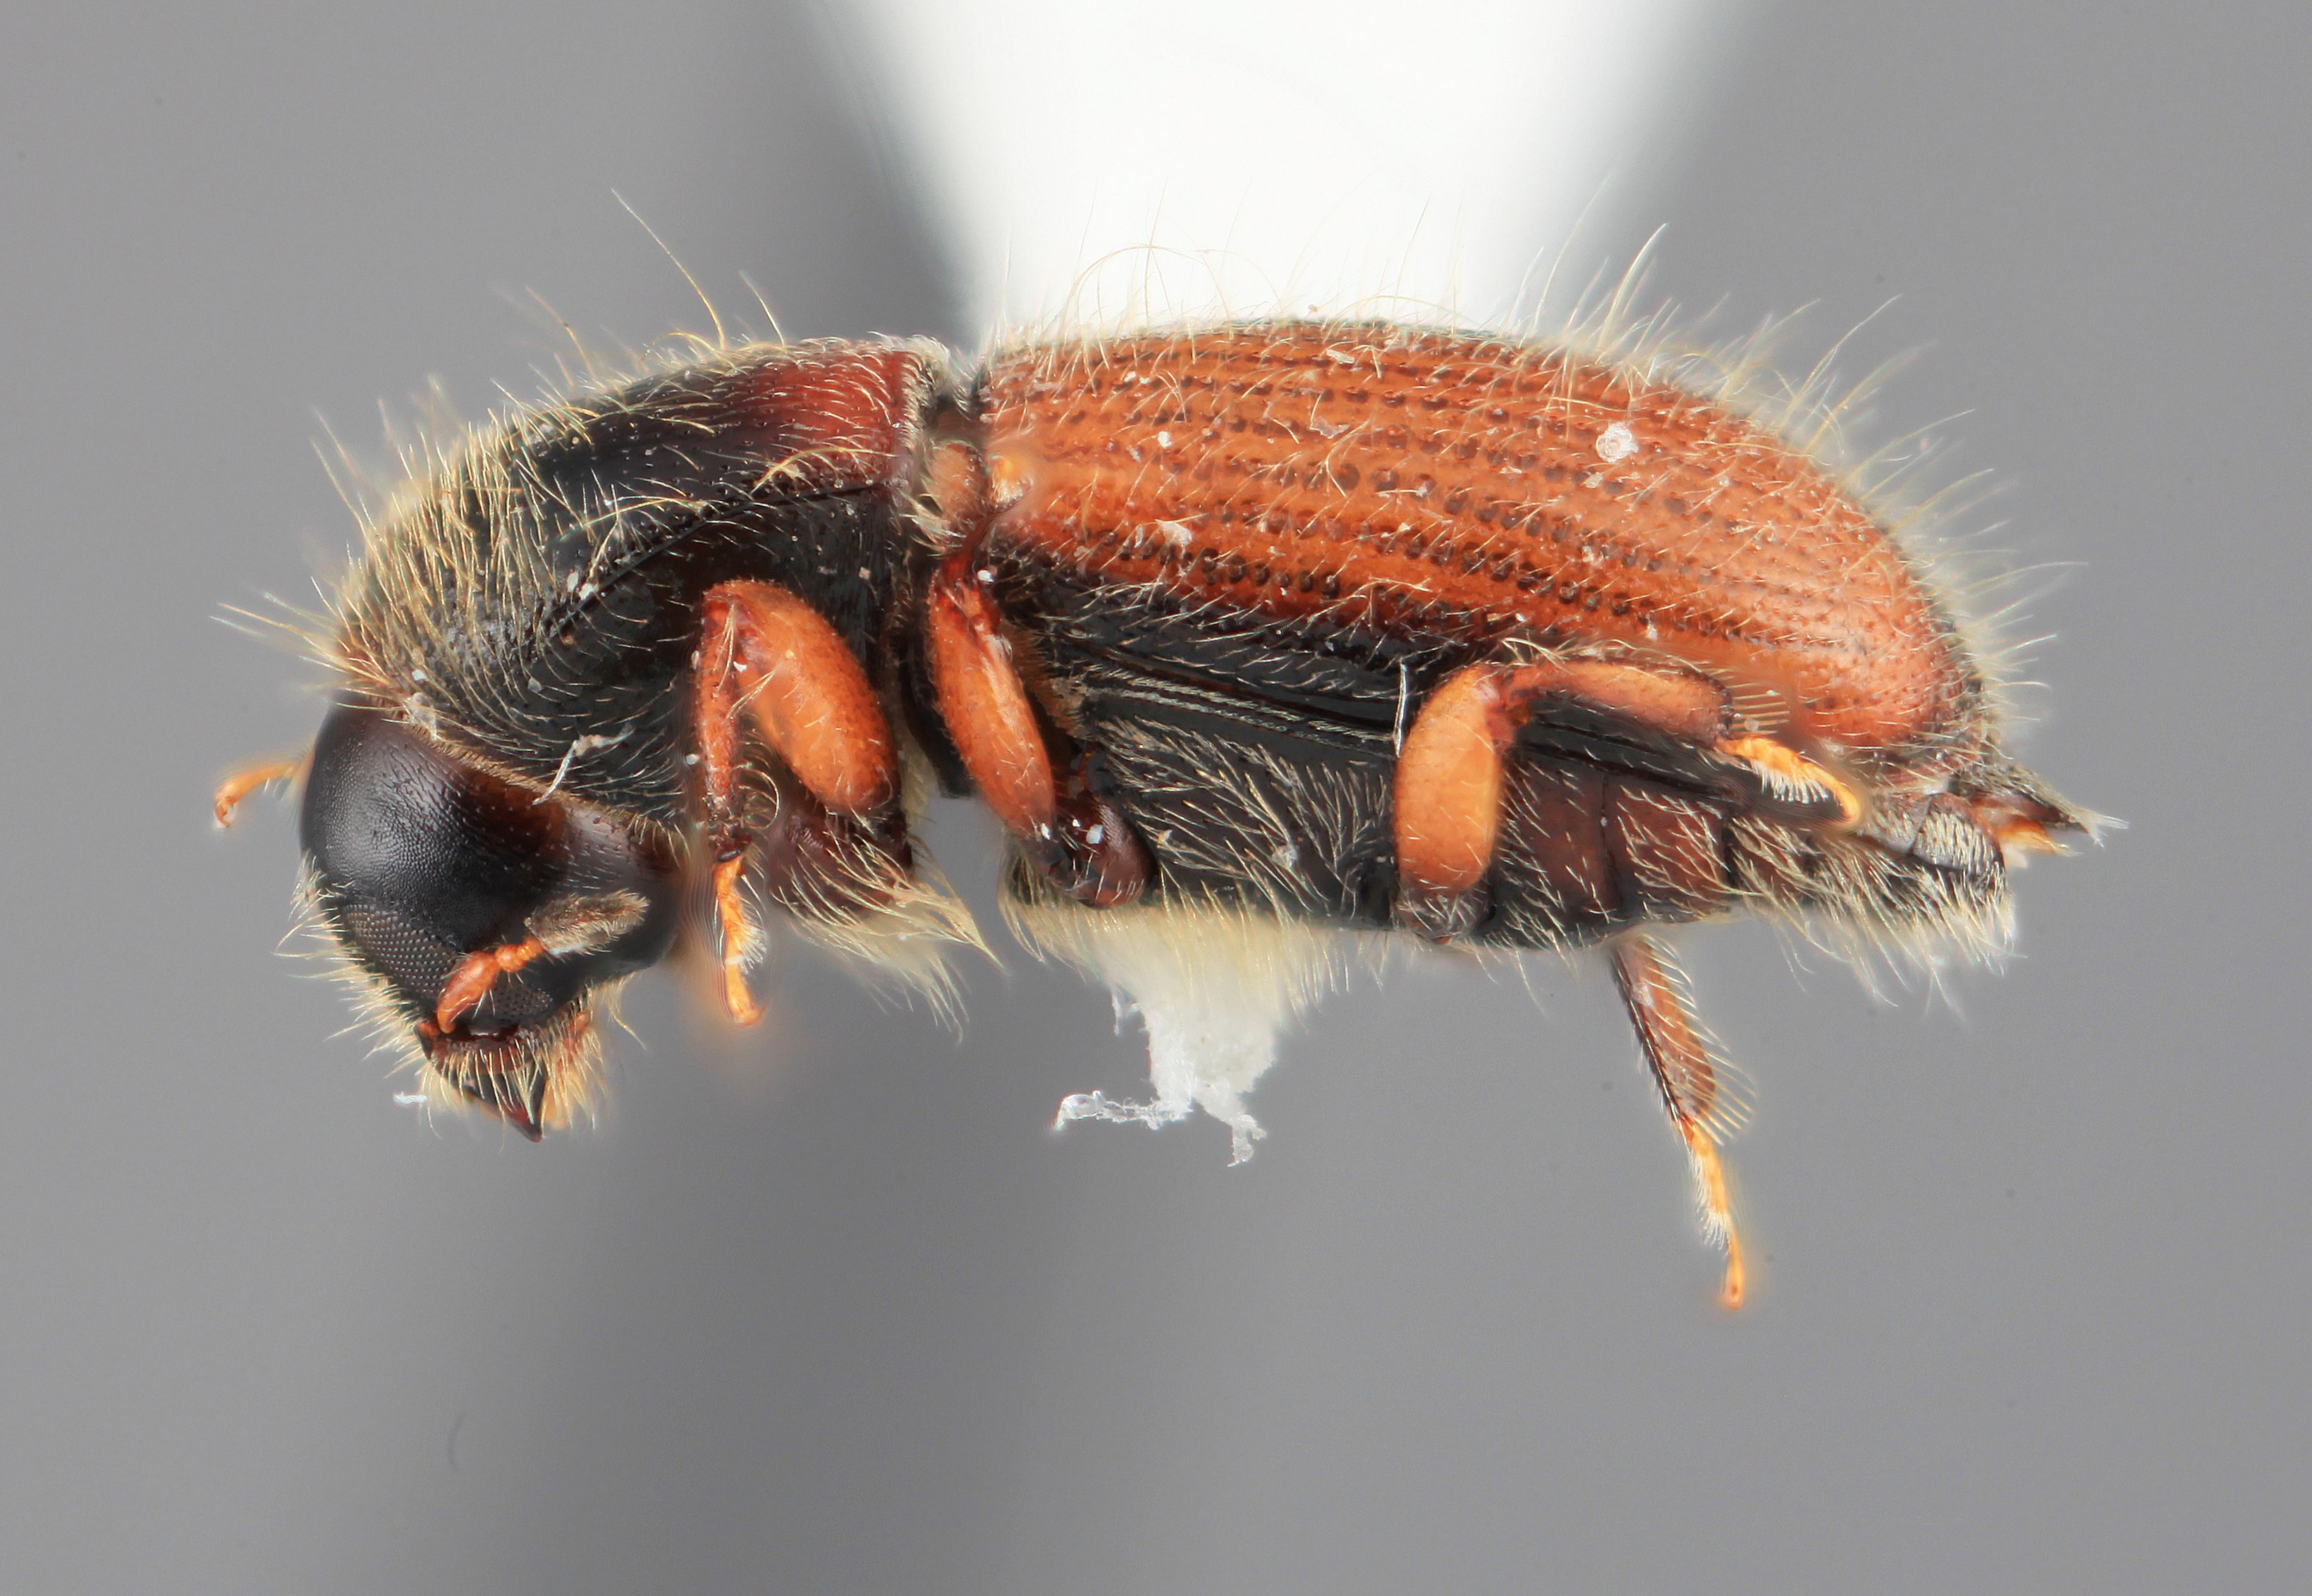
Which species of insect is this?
Scolytodes contractus
